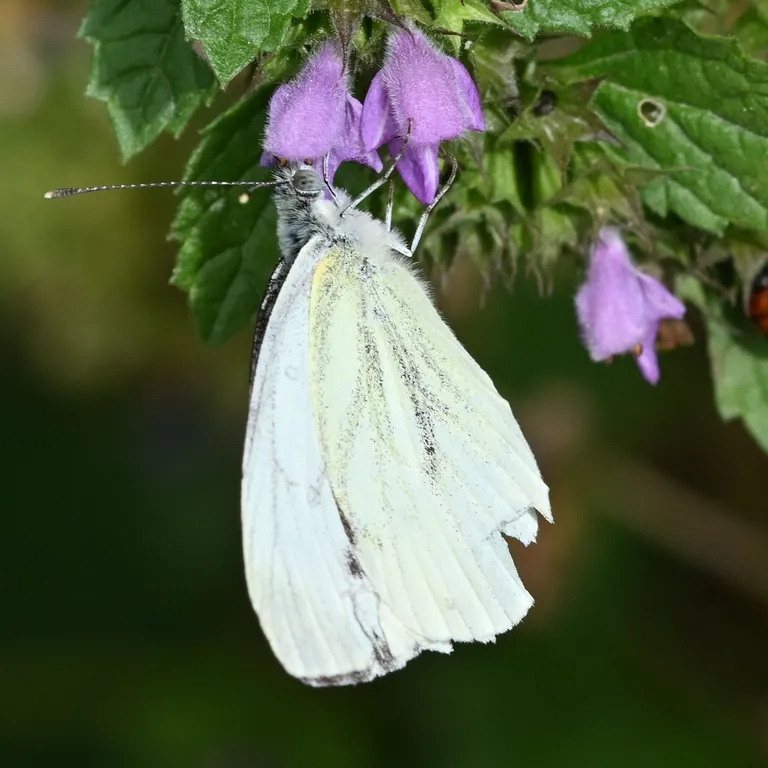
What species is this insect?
Pieris napi
